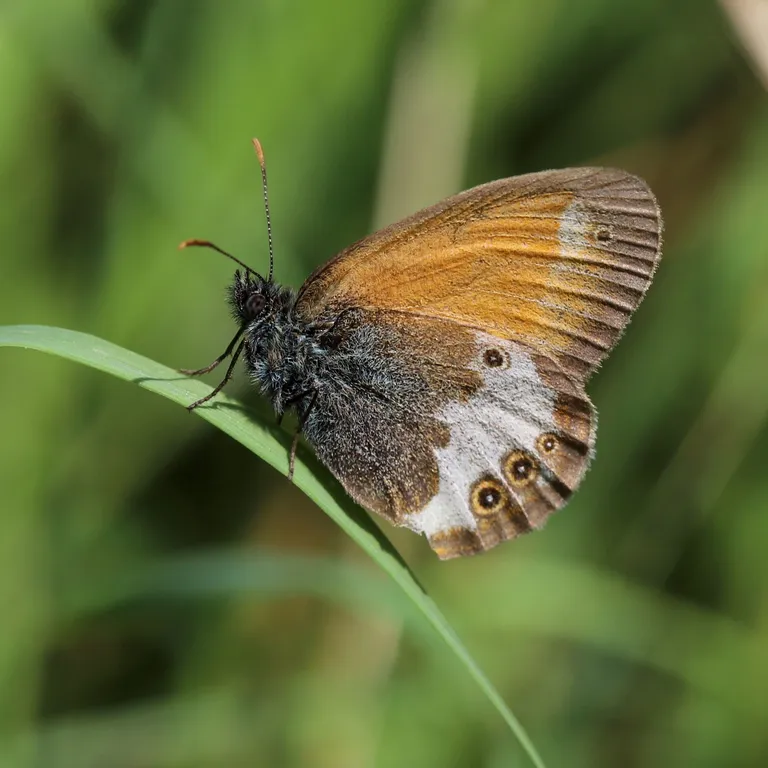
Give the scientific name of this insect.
Coenonympha arcania
